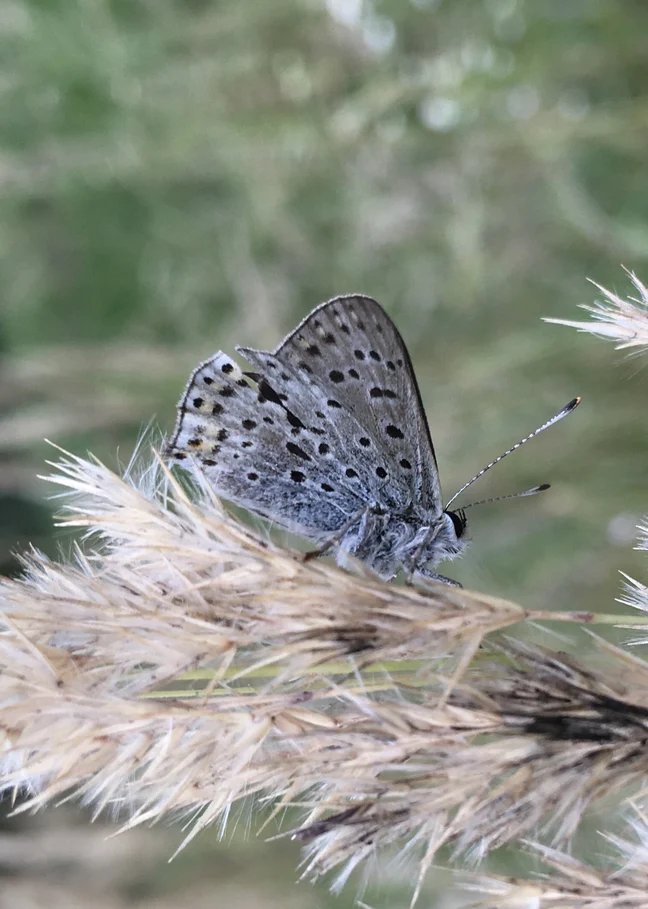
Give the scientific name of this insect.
Lycaena tityrus (also Loweia tityrus)
